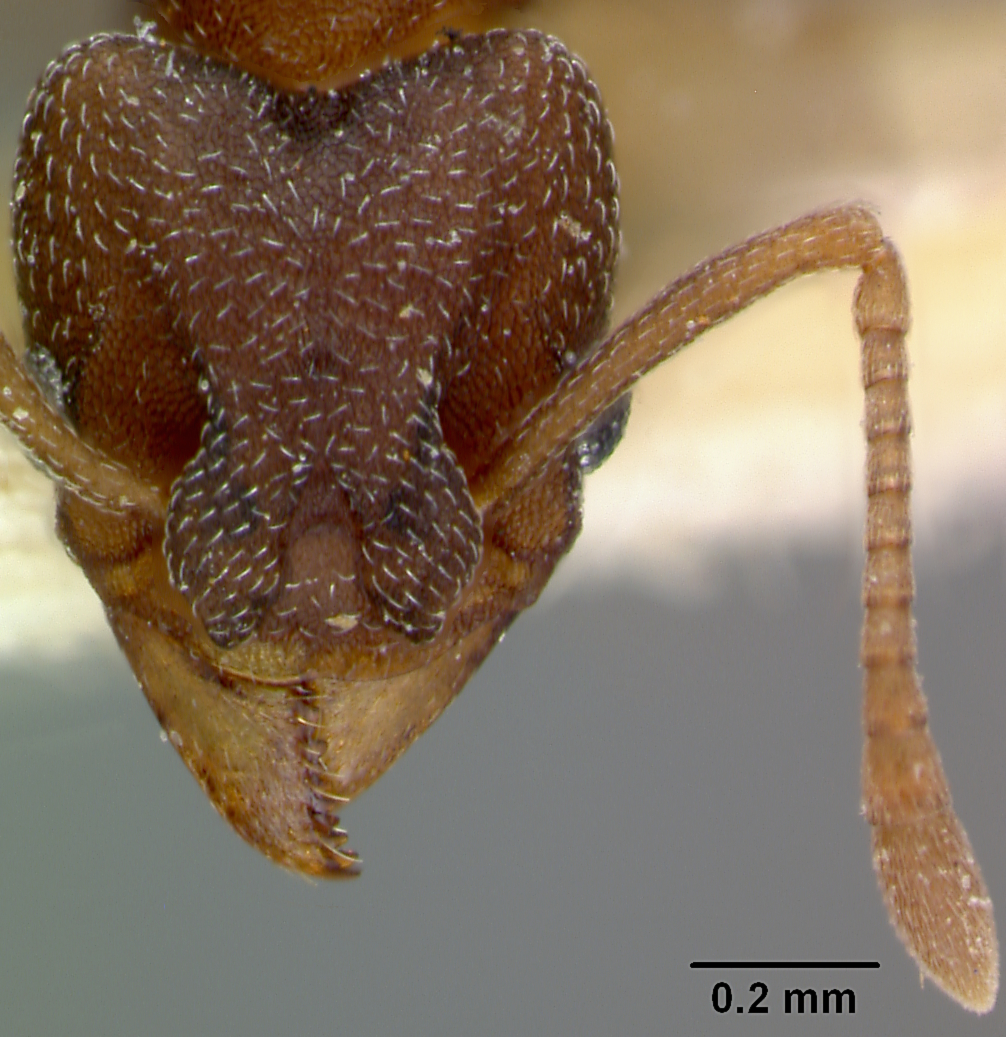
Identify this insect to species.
Mycetophylax brittoni
